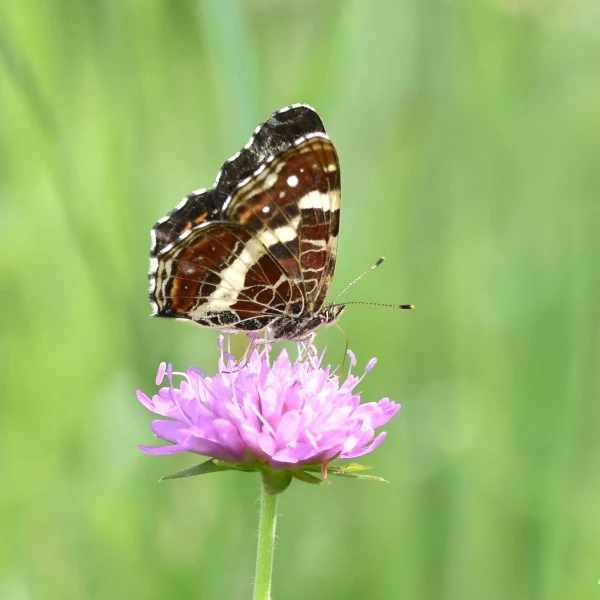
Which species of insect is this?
Araschnia levana
